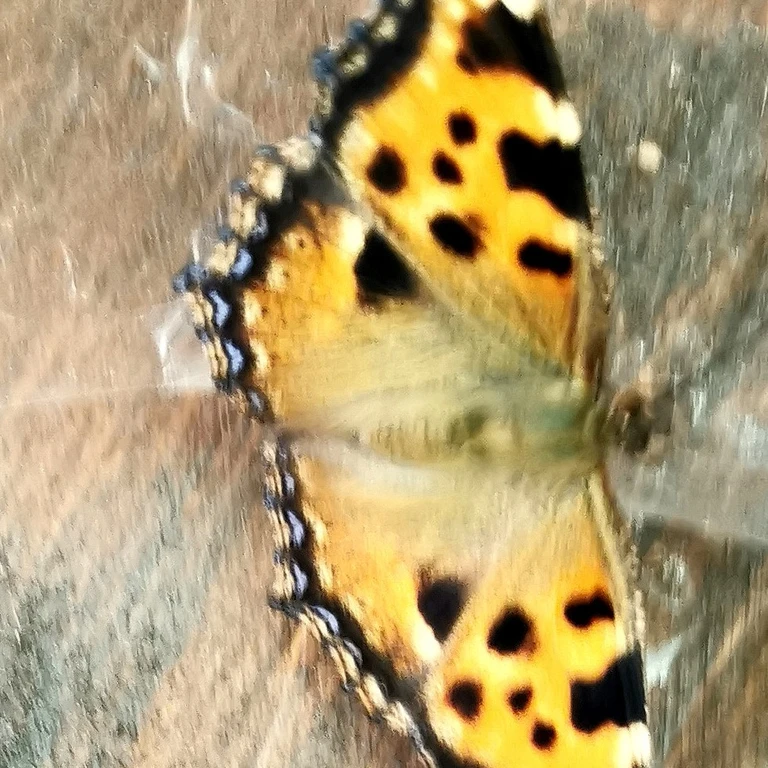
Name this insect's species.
Aglais urticae
